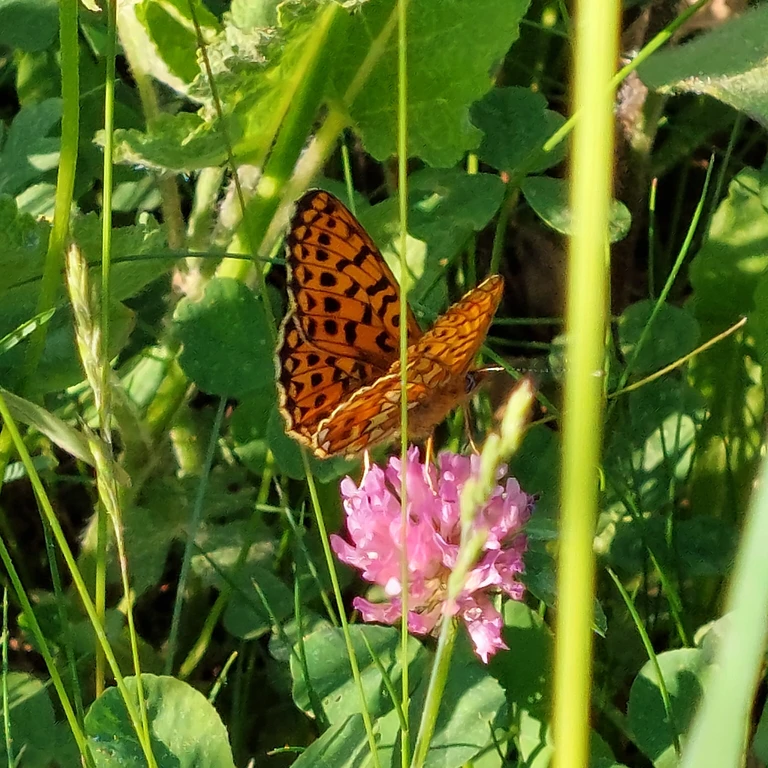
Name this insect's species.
Boloria euphrosyne (also Clossiana euphrosyne)
